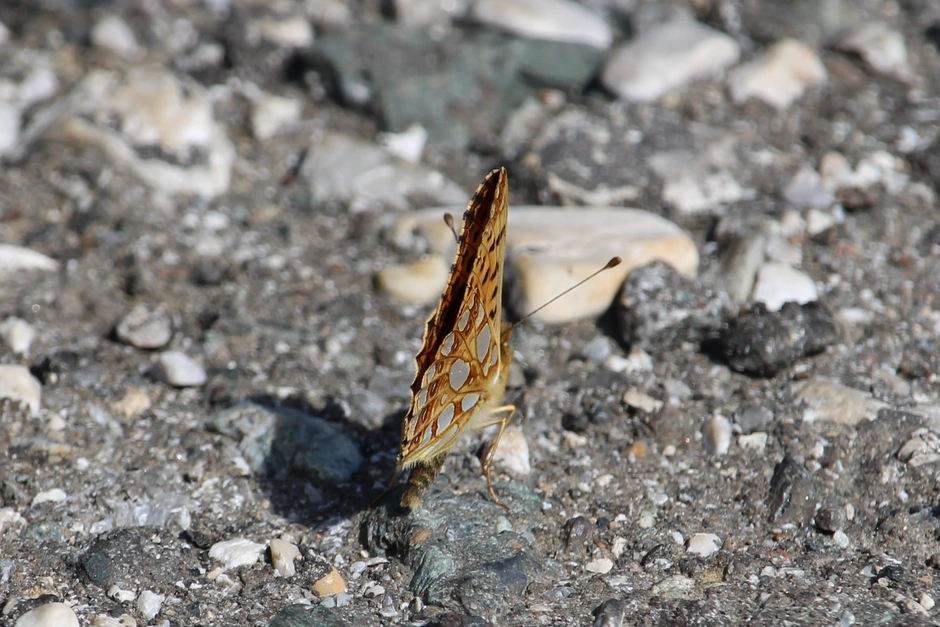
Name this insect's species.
Issoria lathonia
